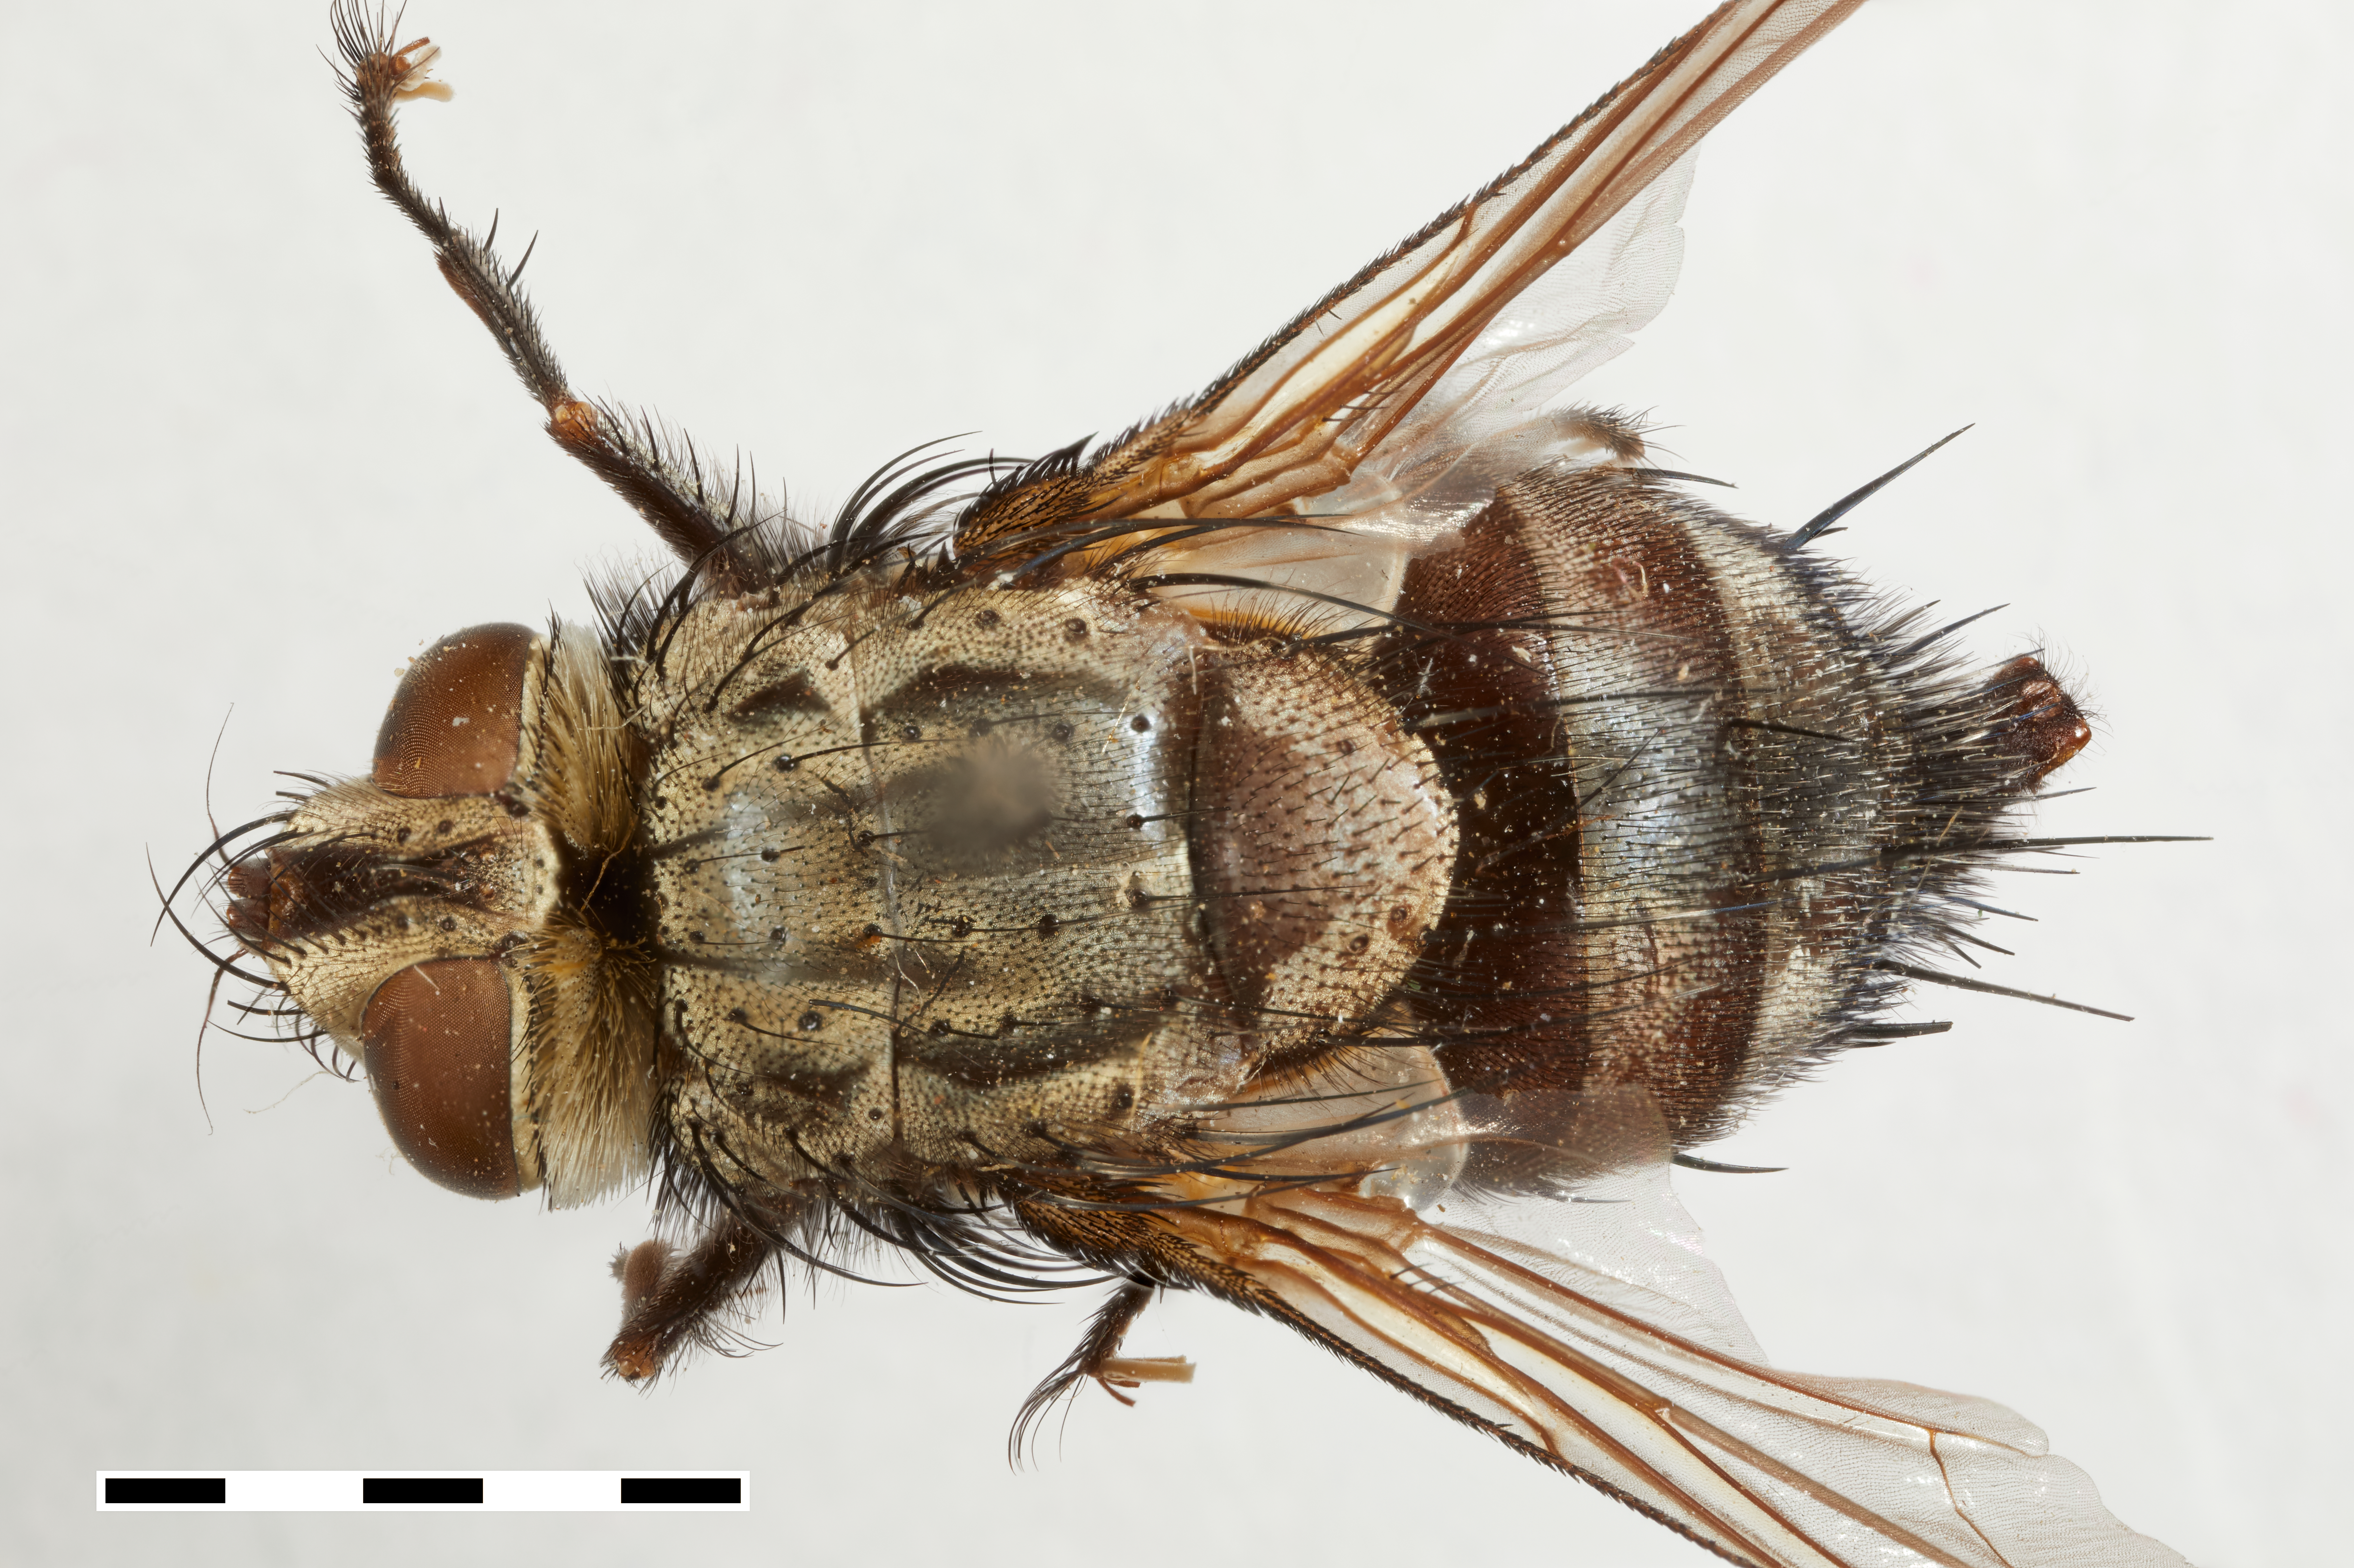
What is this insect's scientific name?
Phorocera imitator
